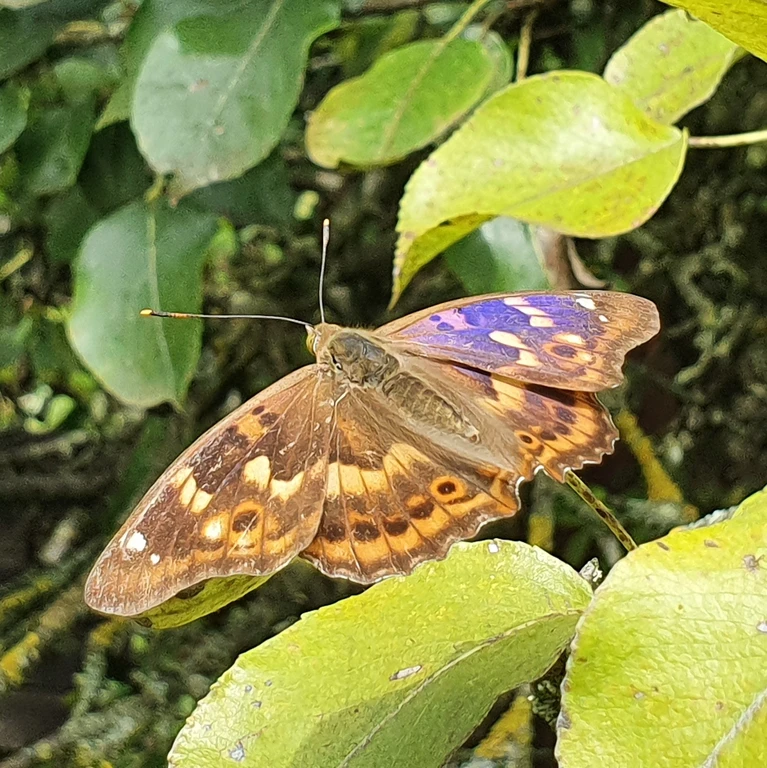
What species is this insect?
Apatura ilia
